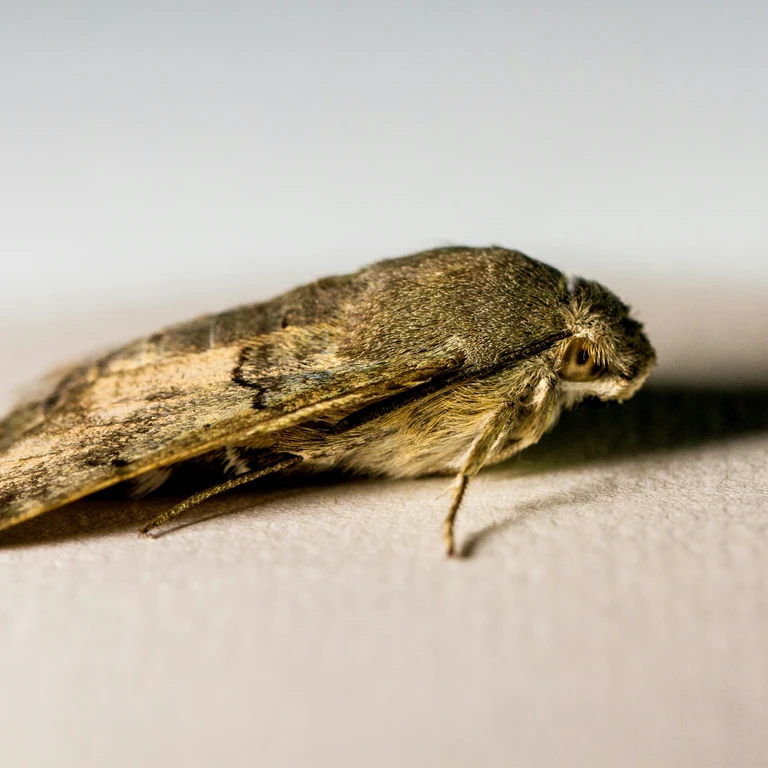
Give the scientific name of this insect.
Macroglossum stellatarum
